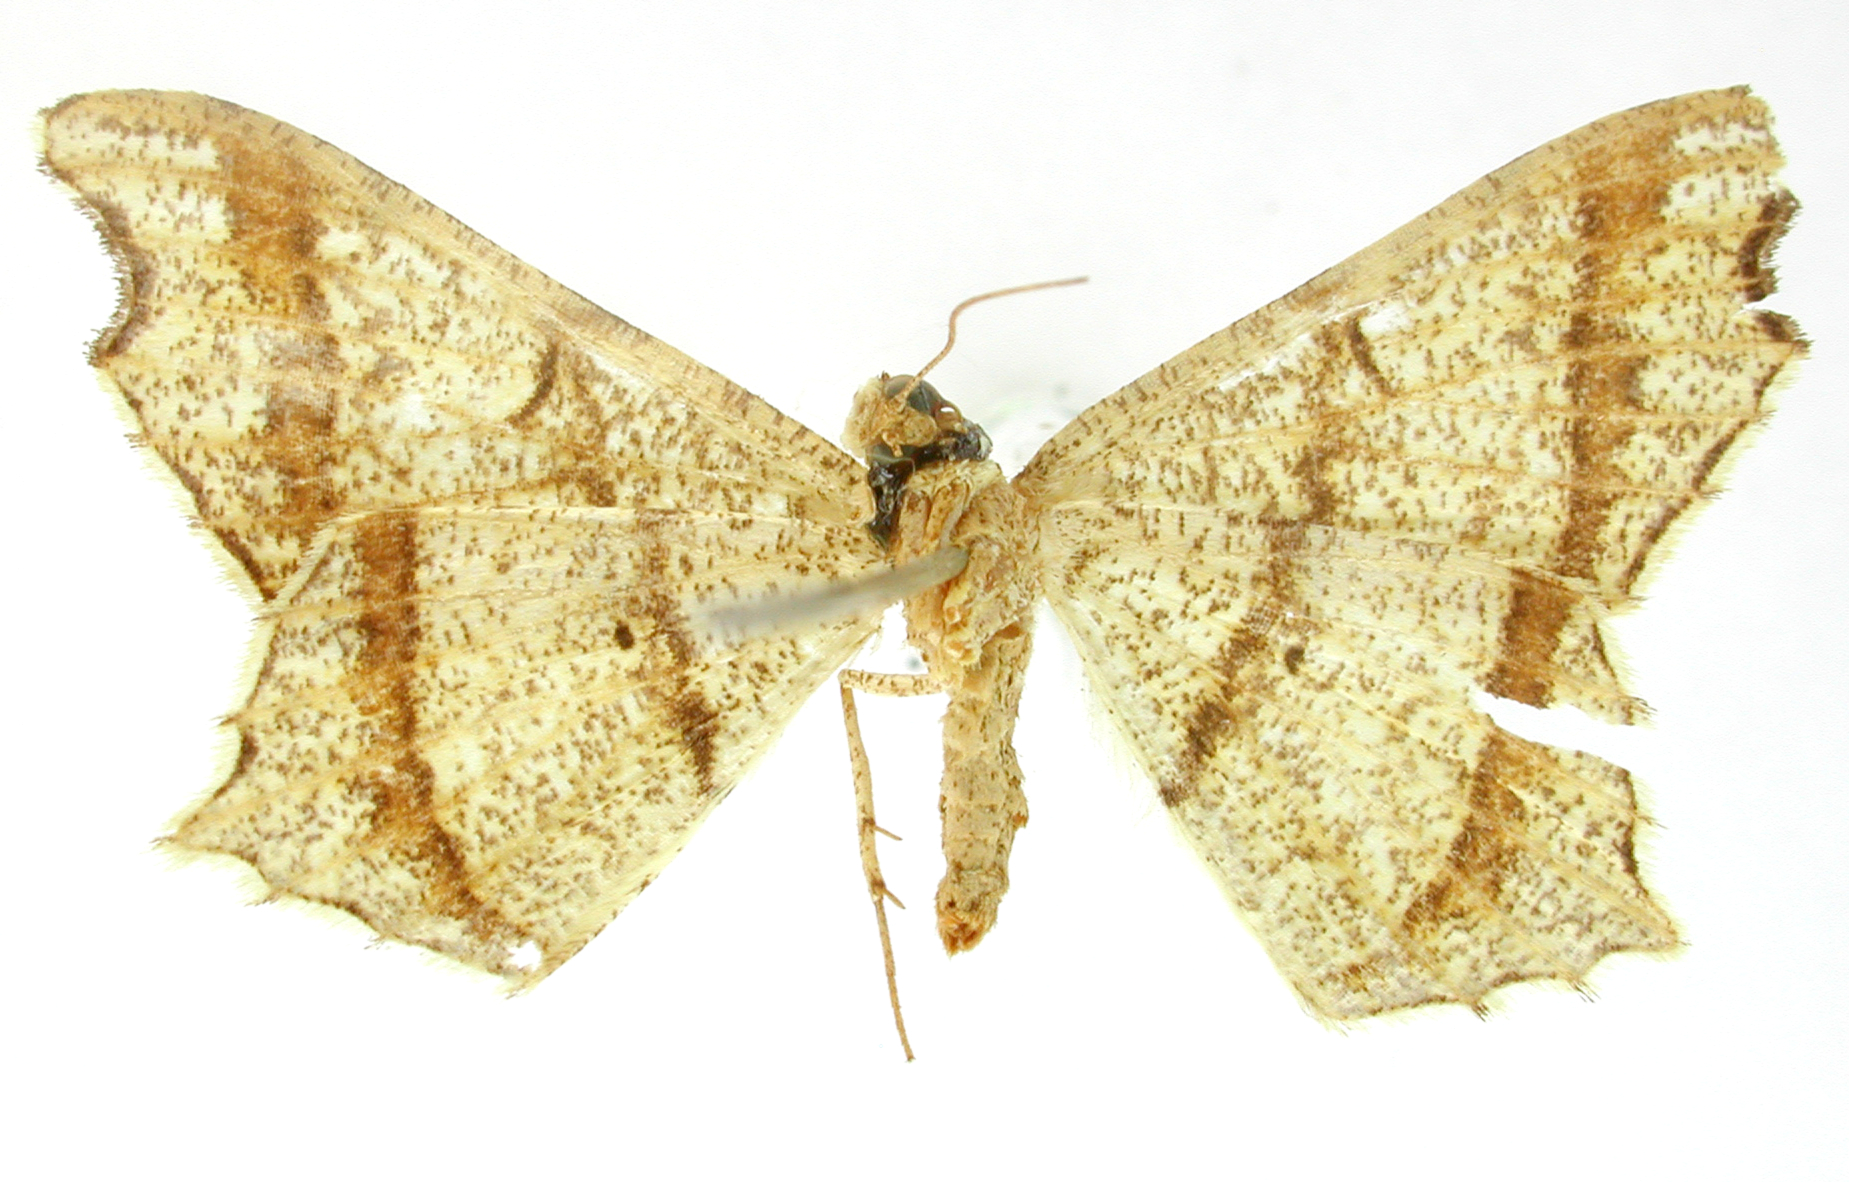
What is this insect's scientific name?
Semiothisa bejucoaria
